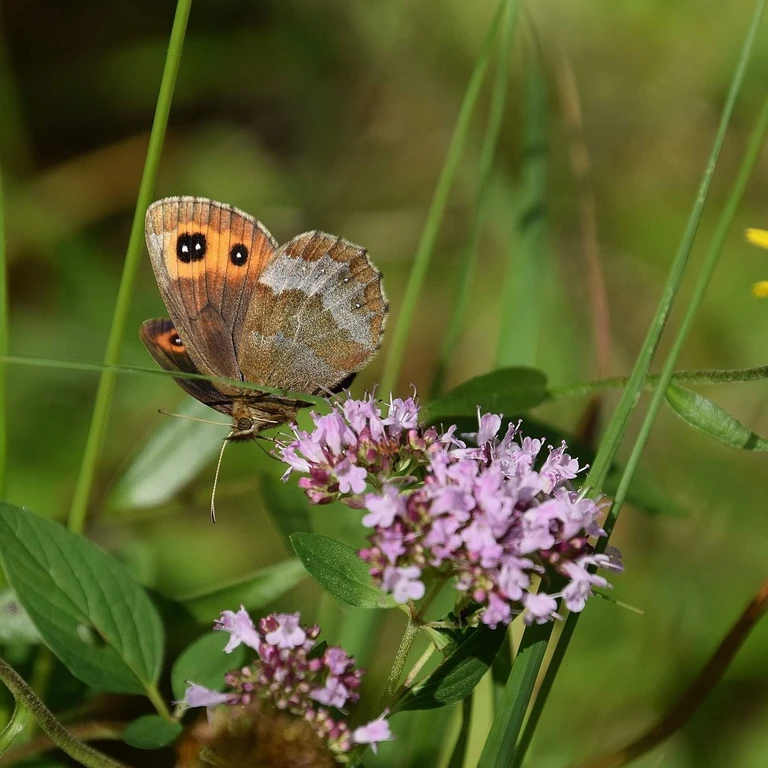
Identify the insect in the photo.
Erebia aethiops
